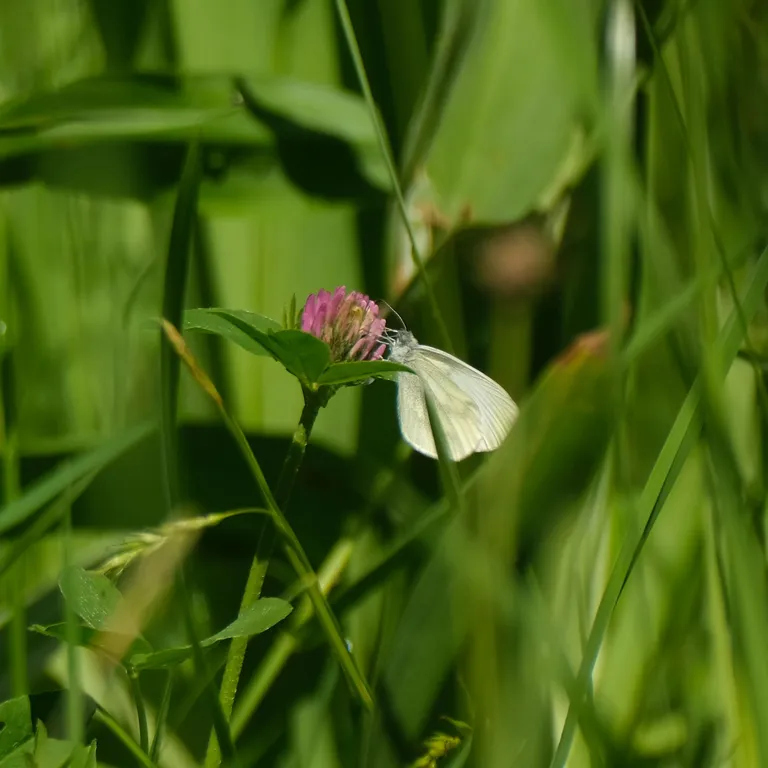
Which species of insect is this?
Leptidea sinapis/juvernica
